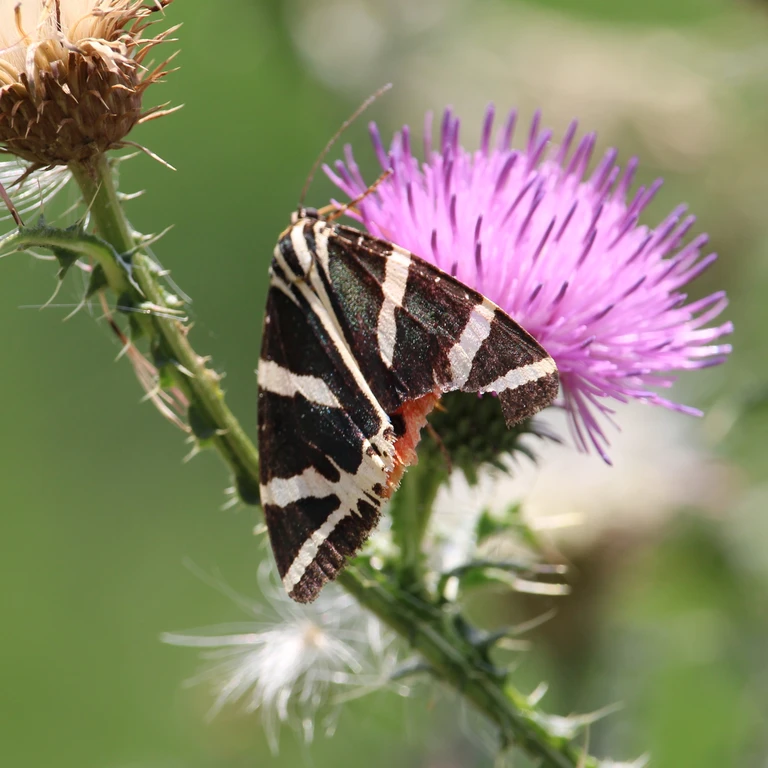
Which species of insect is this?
Euplagia quadripunctaria
